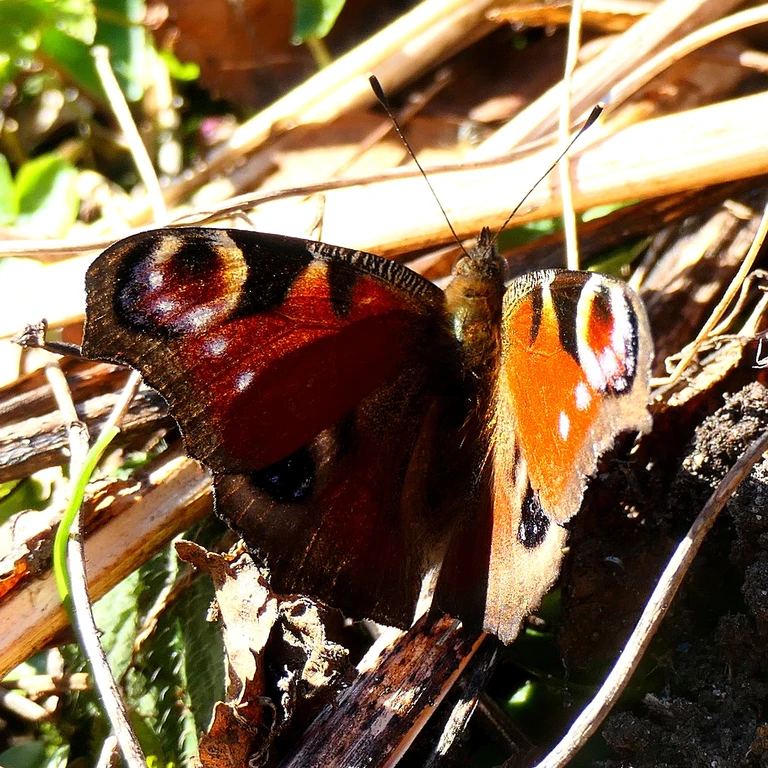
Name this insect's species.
Aglais io
